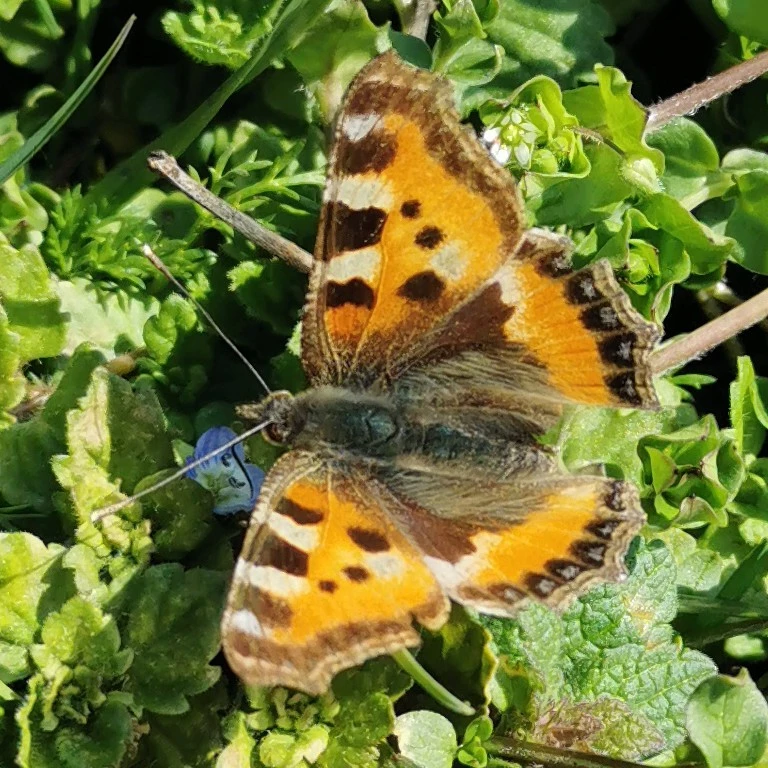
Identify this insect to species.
Aglais urticae
